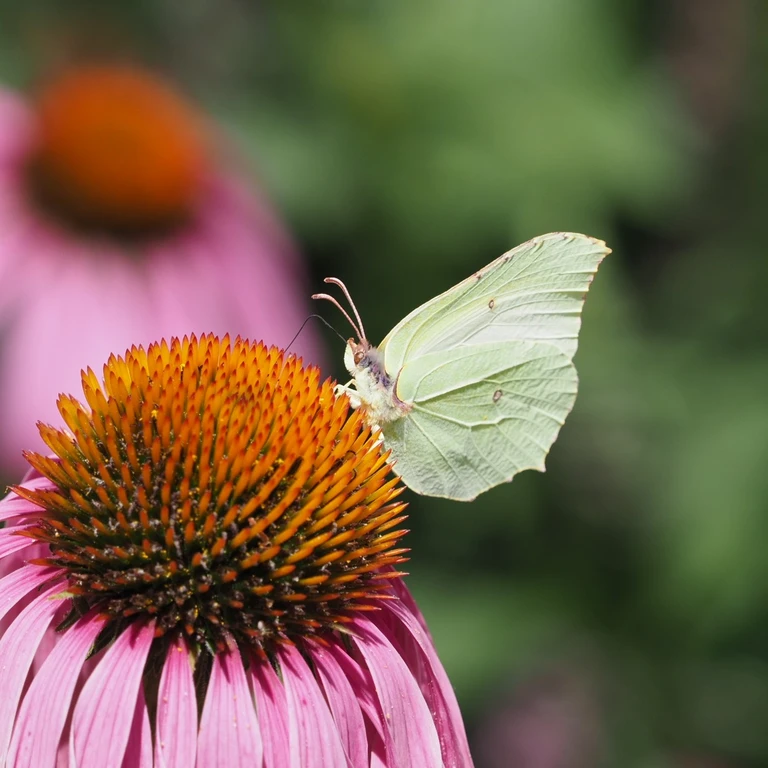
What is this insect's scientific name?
Gonepteryx rhamni
